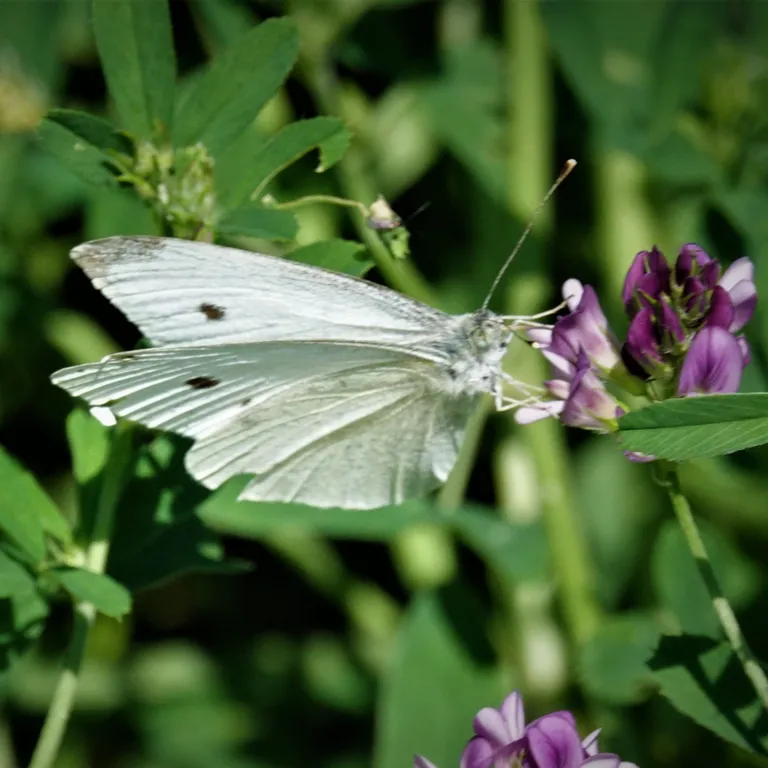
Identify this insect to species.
Pieris rapae
